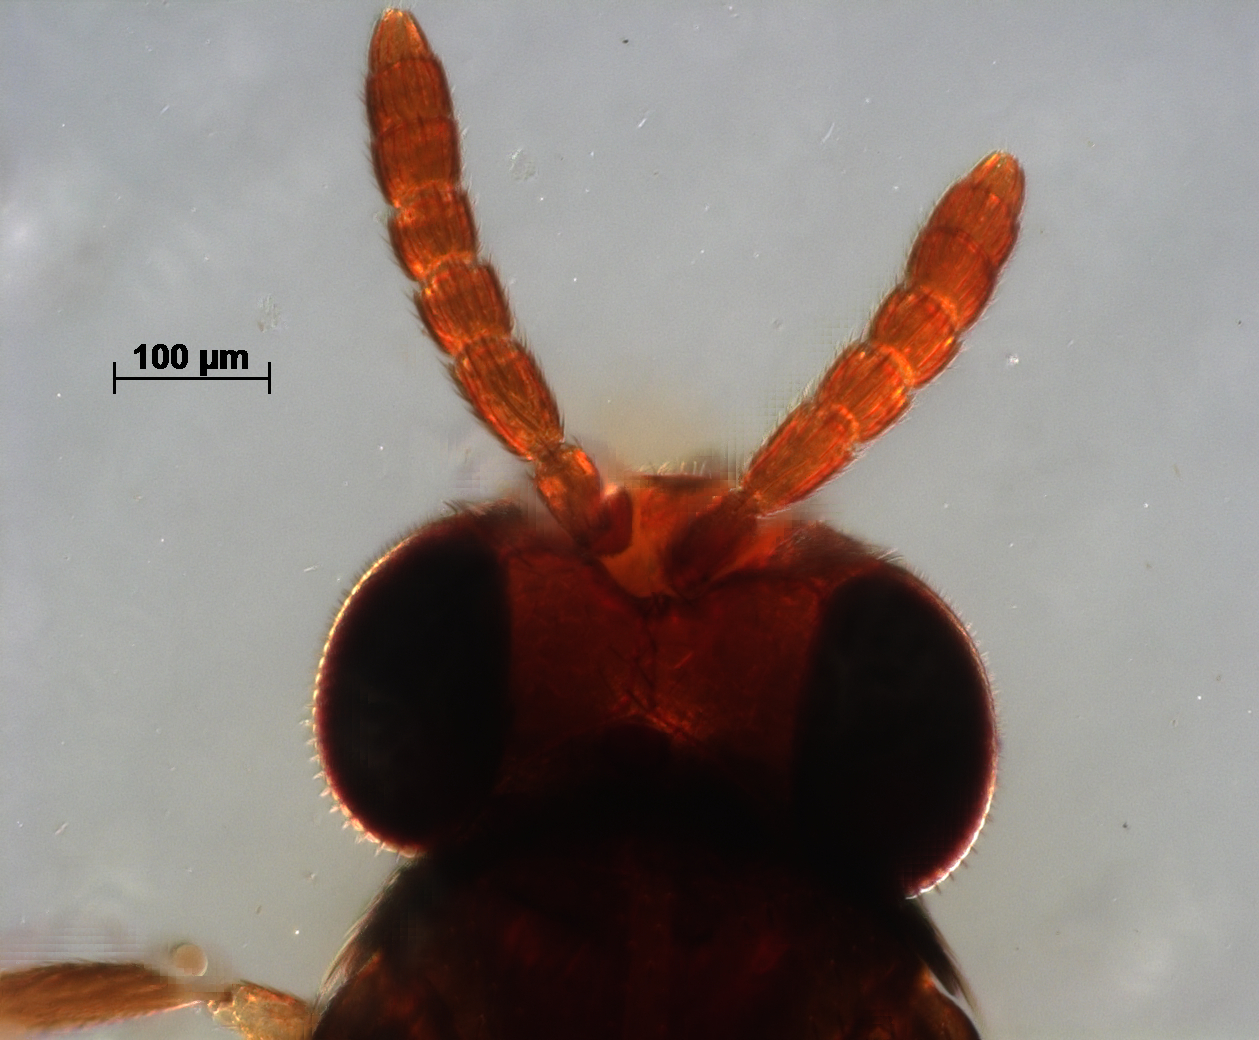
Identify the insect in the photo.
Coccophagus robustus
